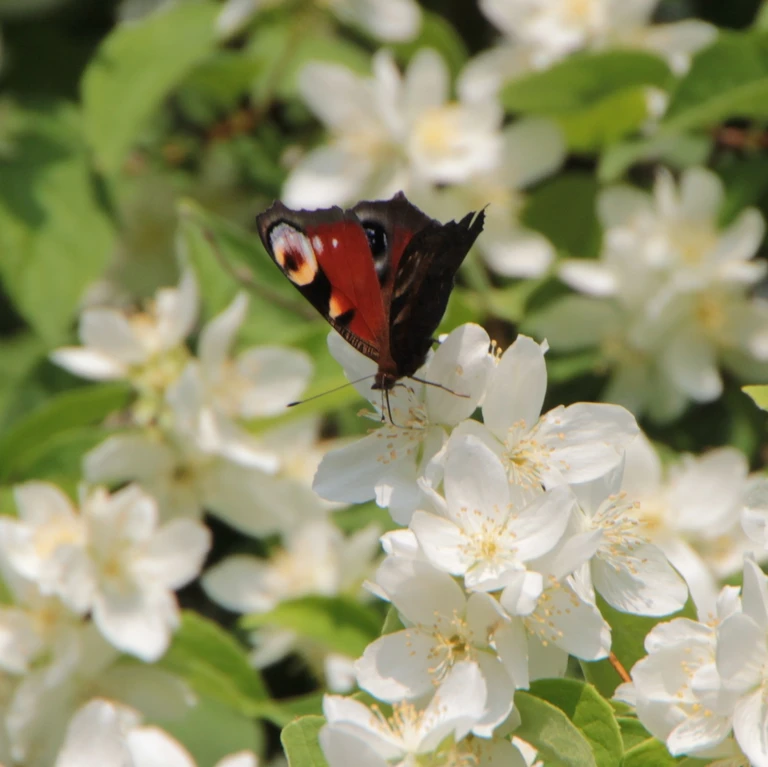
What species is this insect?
Aglais io
